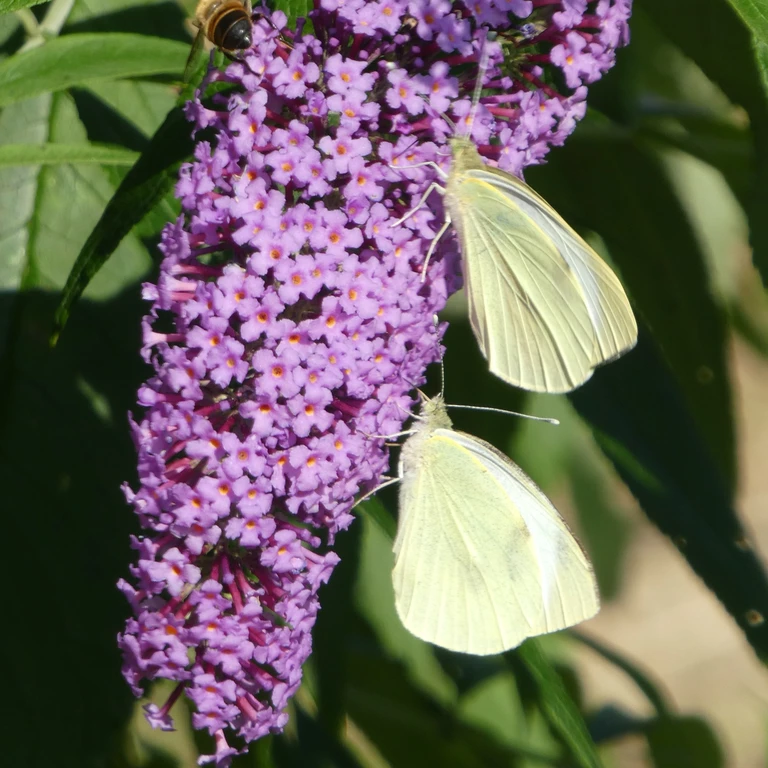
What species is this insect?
Pieris brassicae
